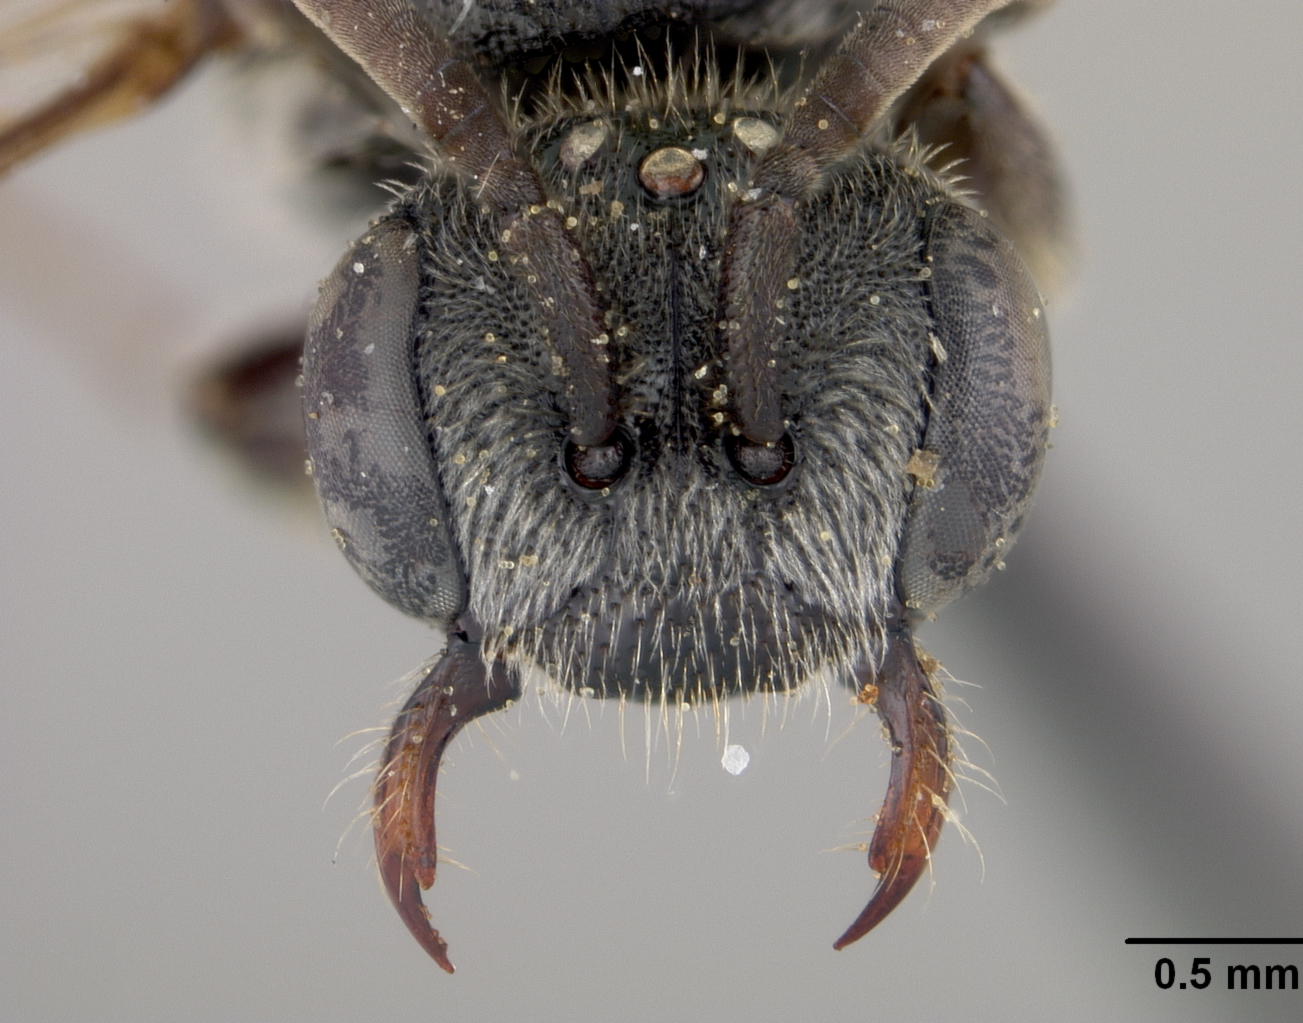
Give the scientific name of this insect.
Sphecodes carolinus
